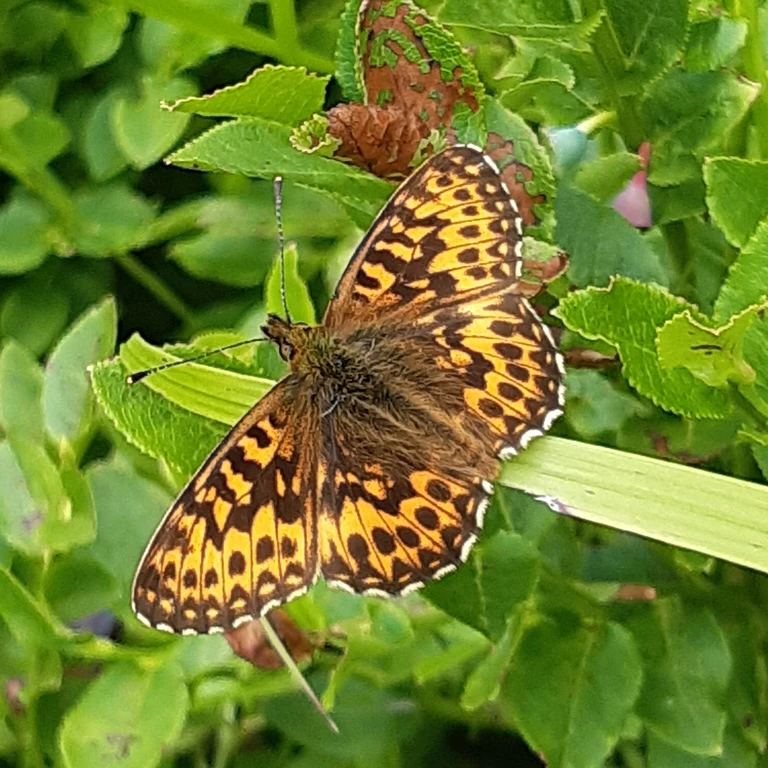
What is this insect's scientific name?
Boloria titania
